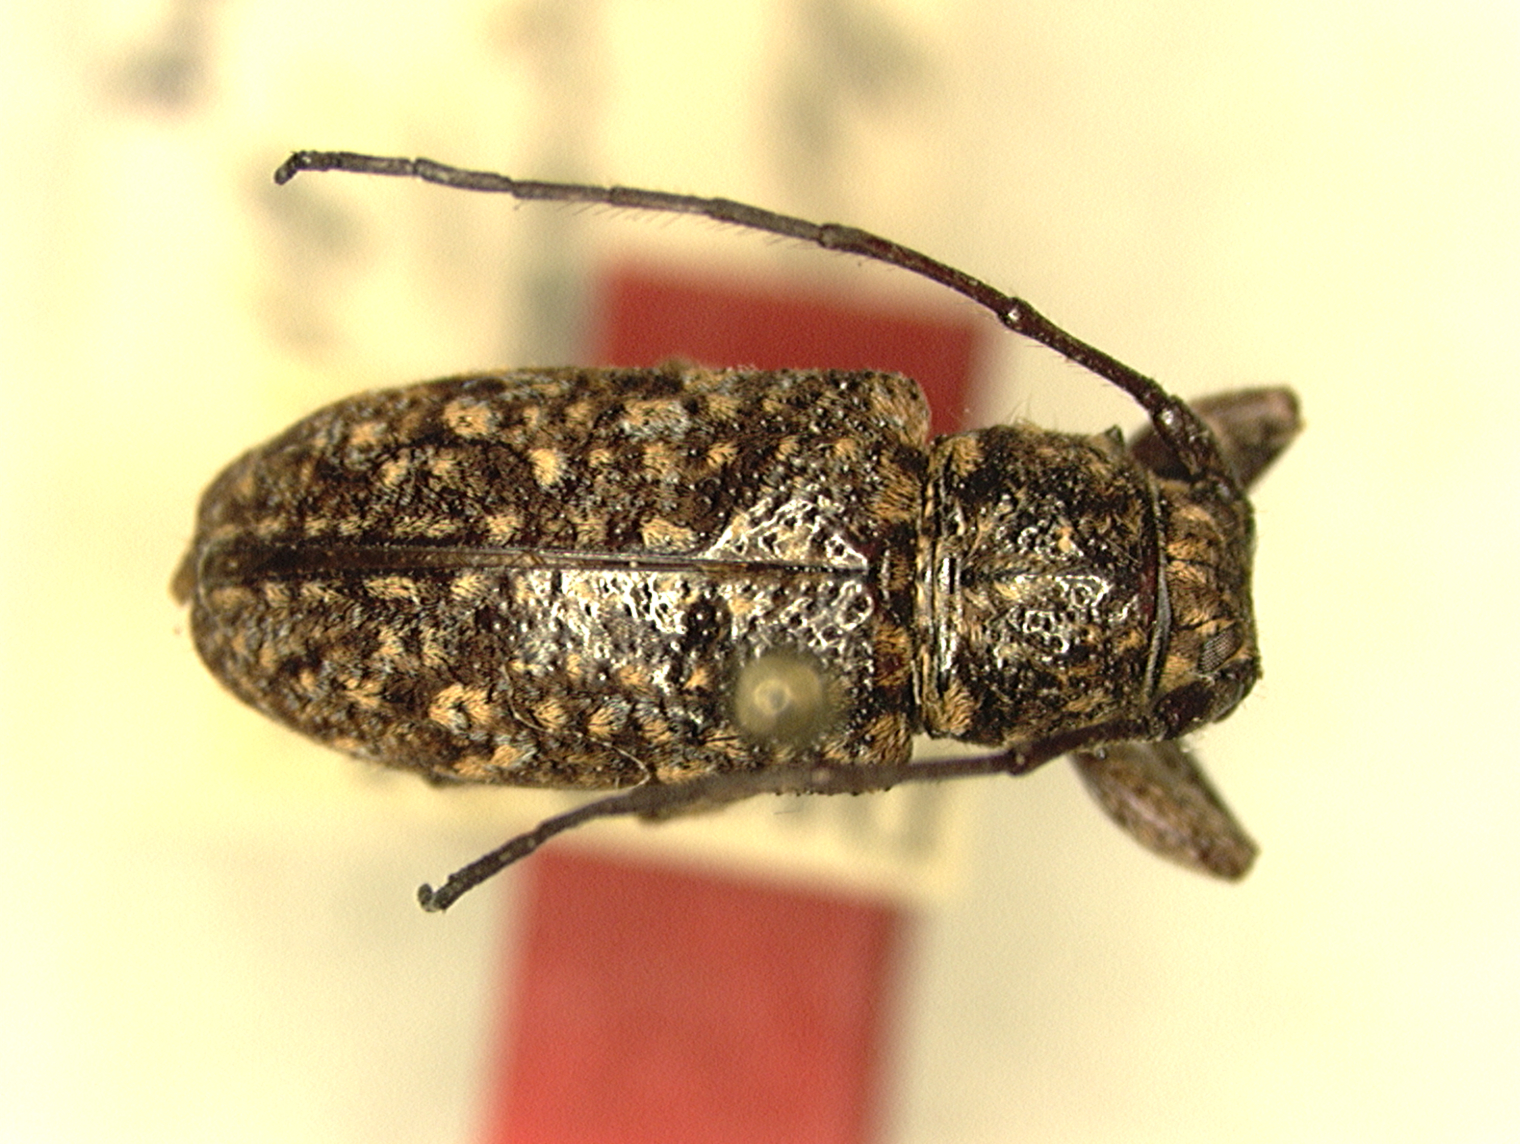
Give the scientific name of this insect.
Prosoplus multimaculatus
